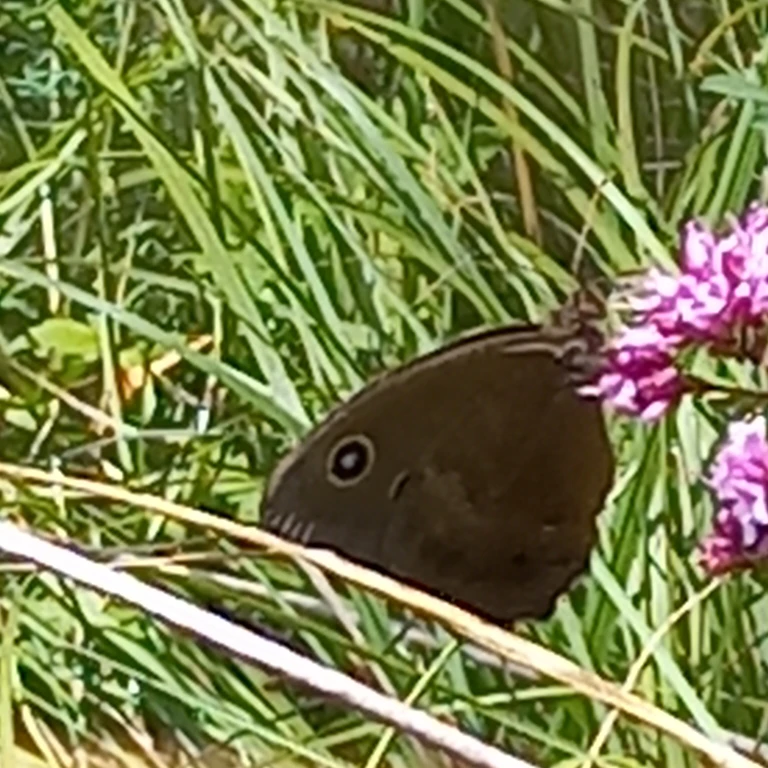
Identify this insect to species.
Minois dryas
